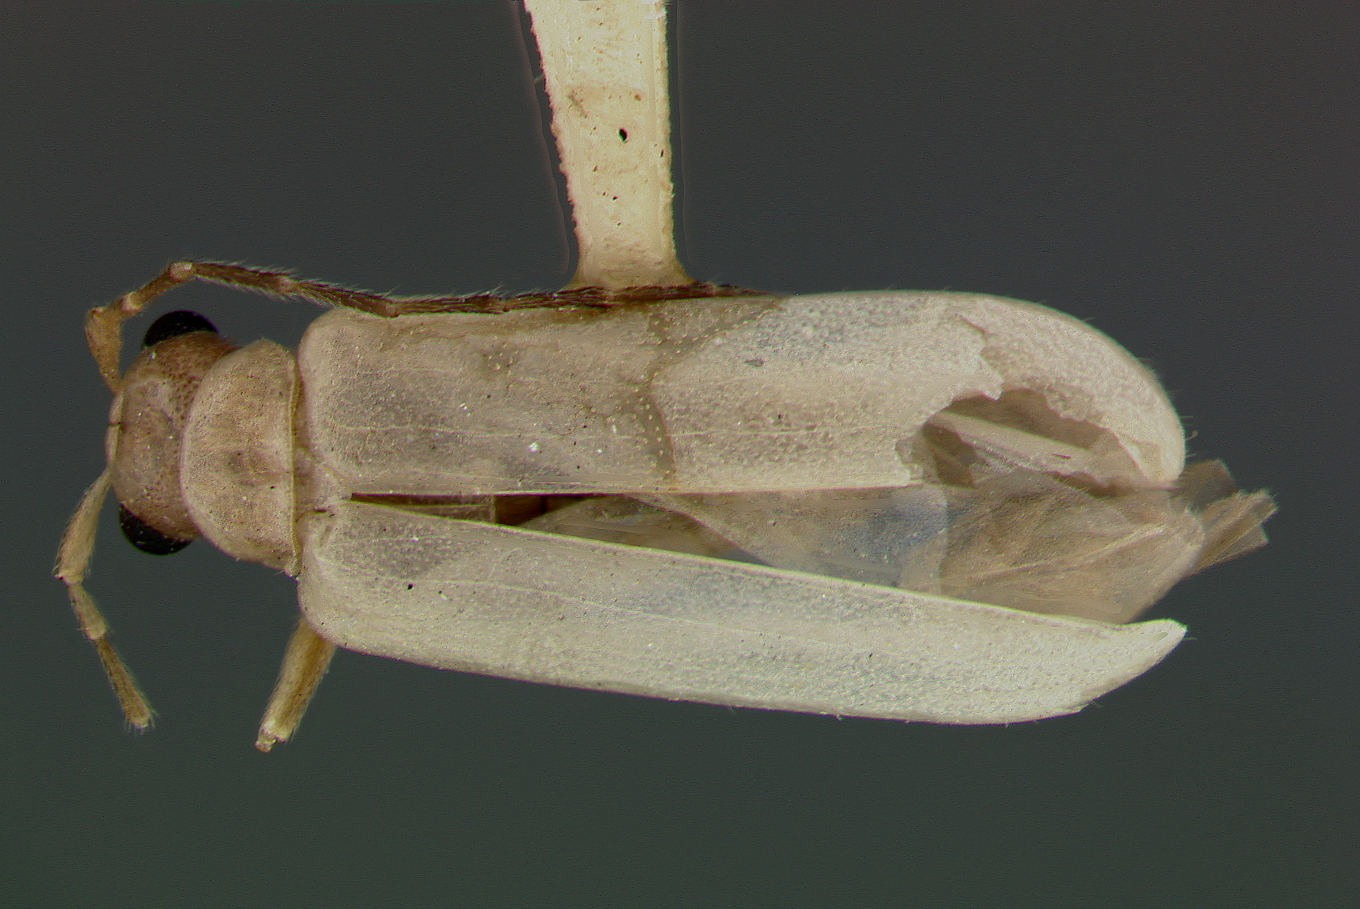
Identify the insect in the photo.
Trichomimastra gracilipes
